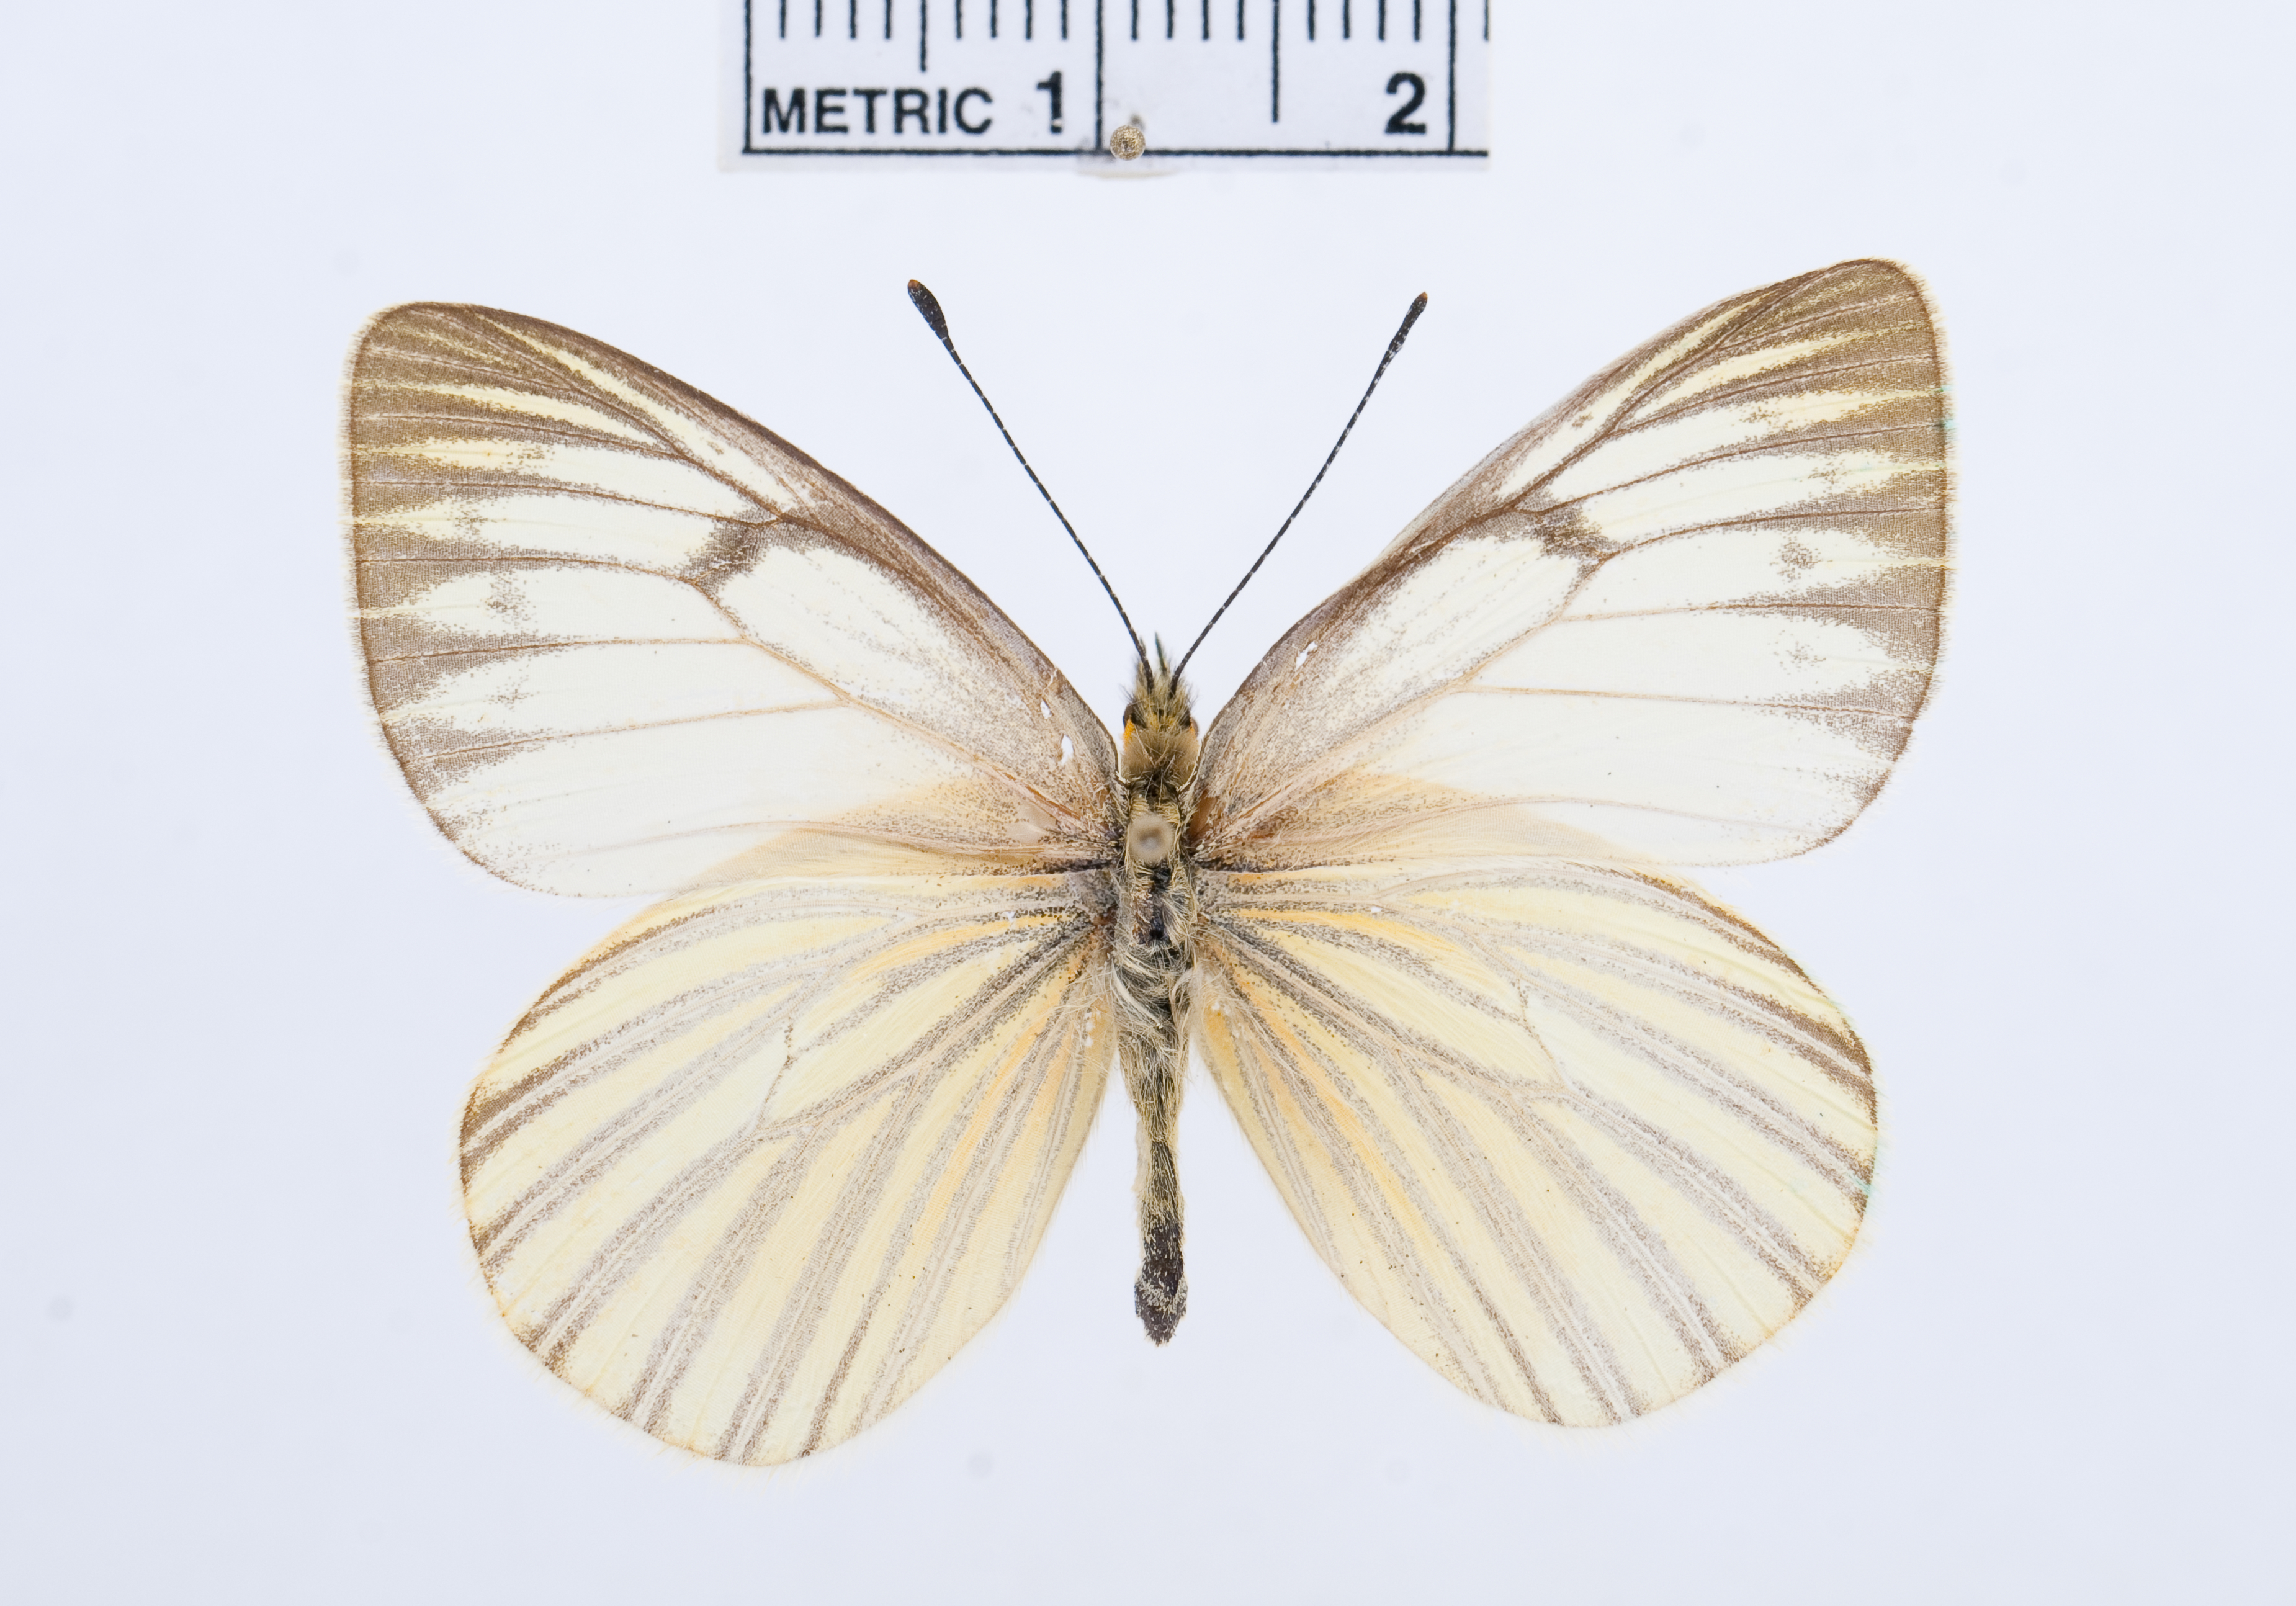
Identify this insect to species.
Tatochila orthodice
